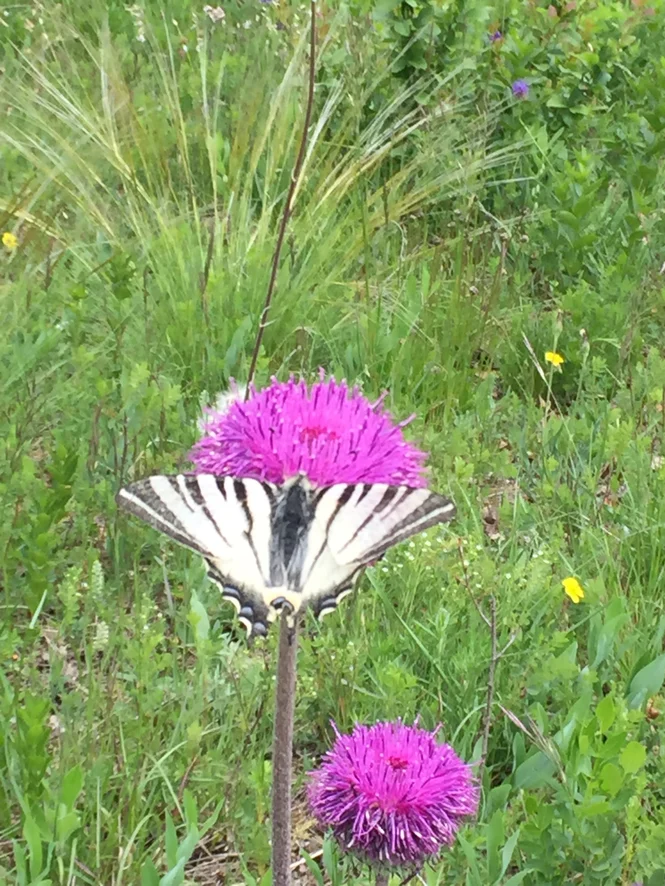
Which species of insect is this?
Iphiclides podalirius
